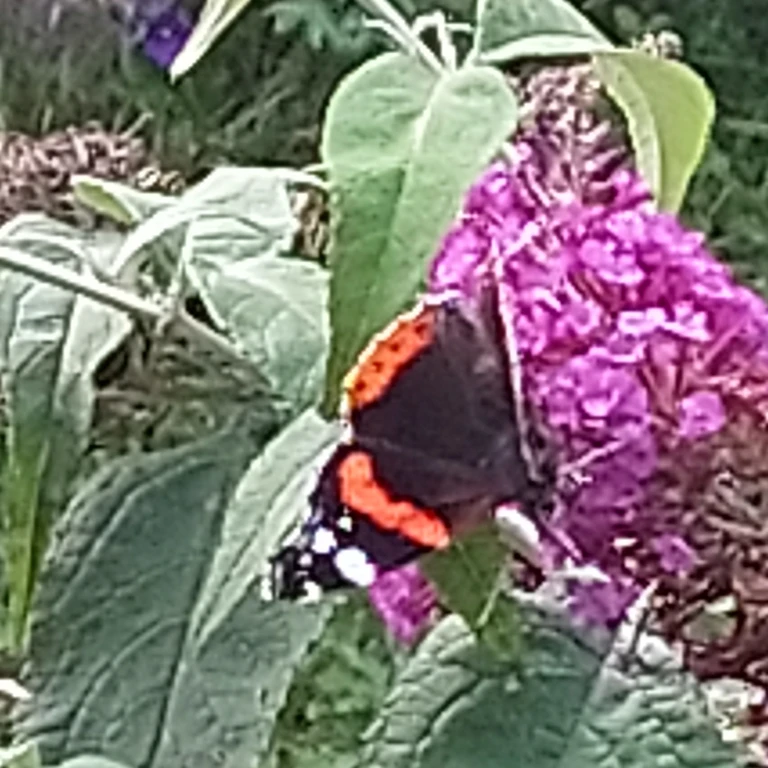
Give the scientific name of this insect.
Vanessa atalanta
